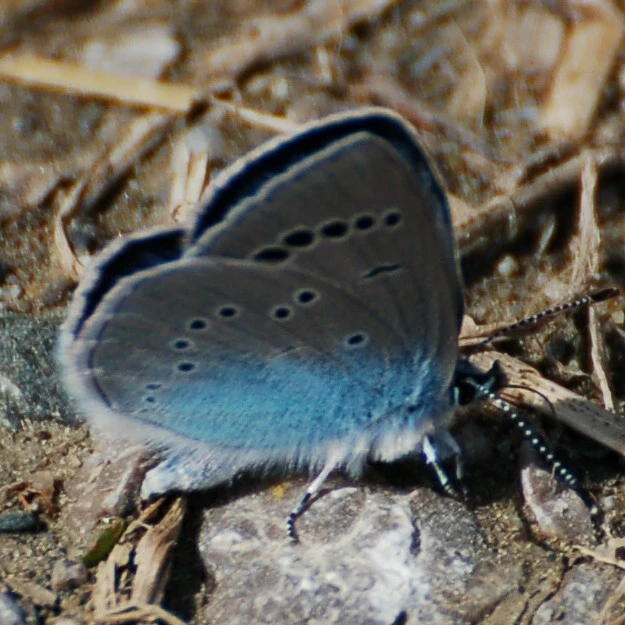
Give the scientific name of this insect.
Glaucopsyche alexis
